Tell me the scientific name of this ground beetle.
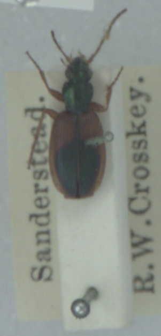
Anchomenus dorsalis
